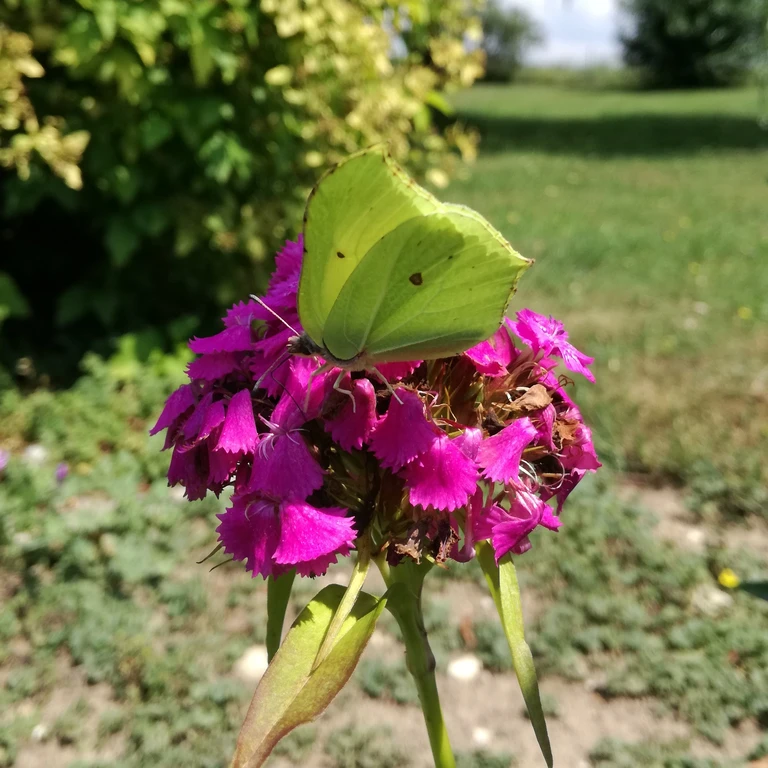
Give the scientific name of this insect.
Gonepteryx rhamni
